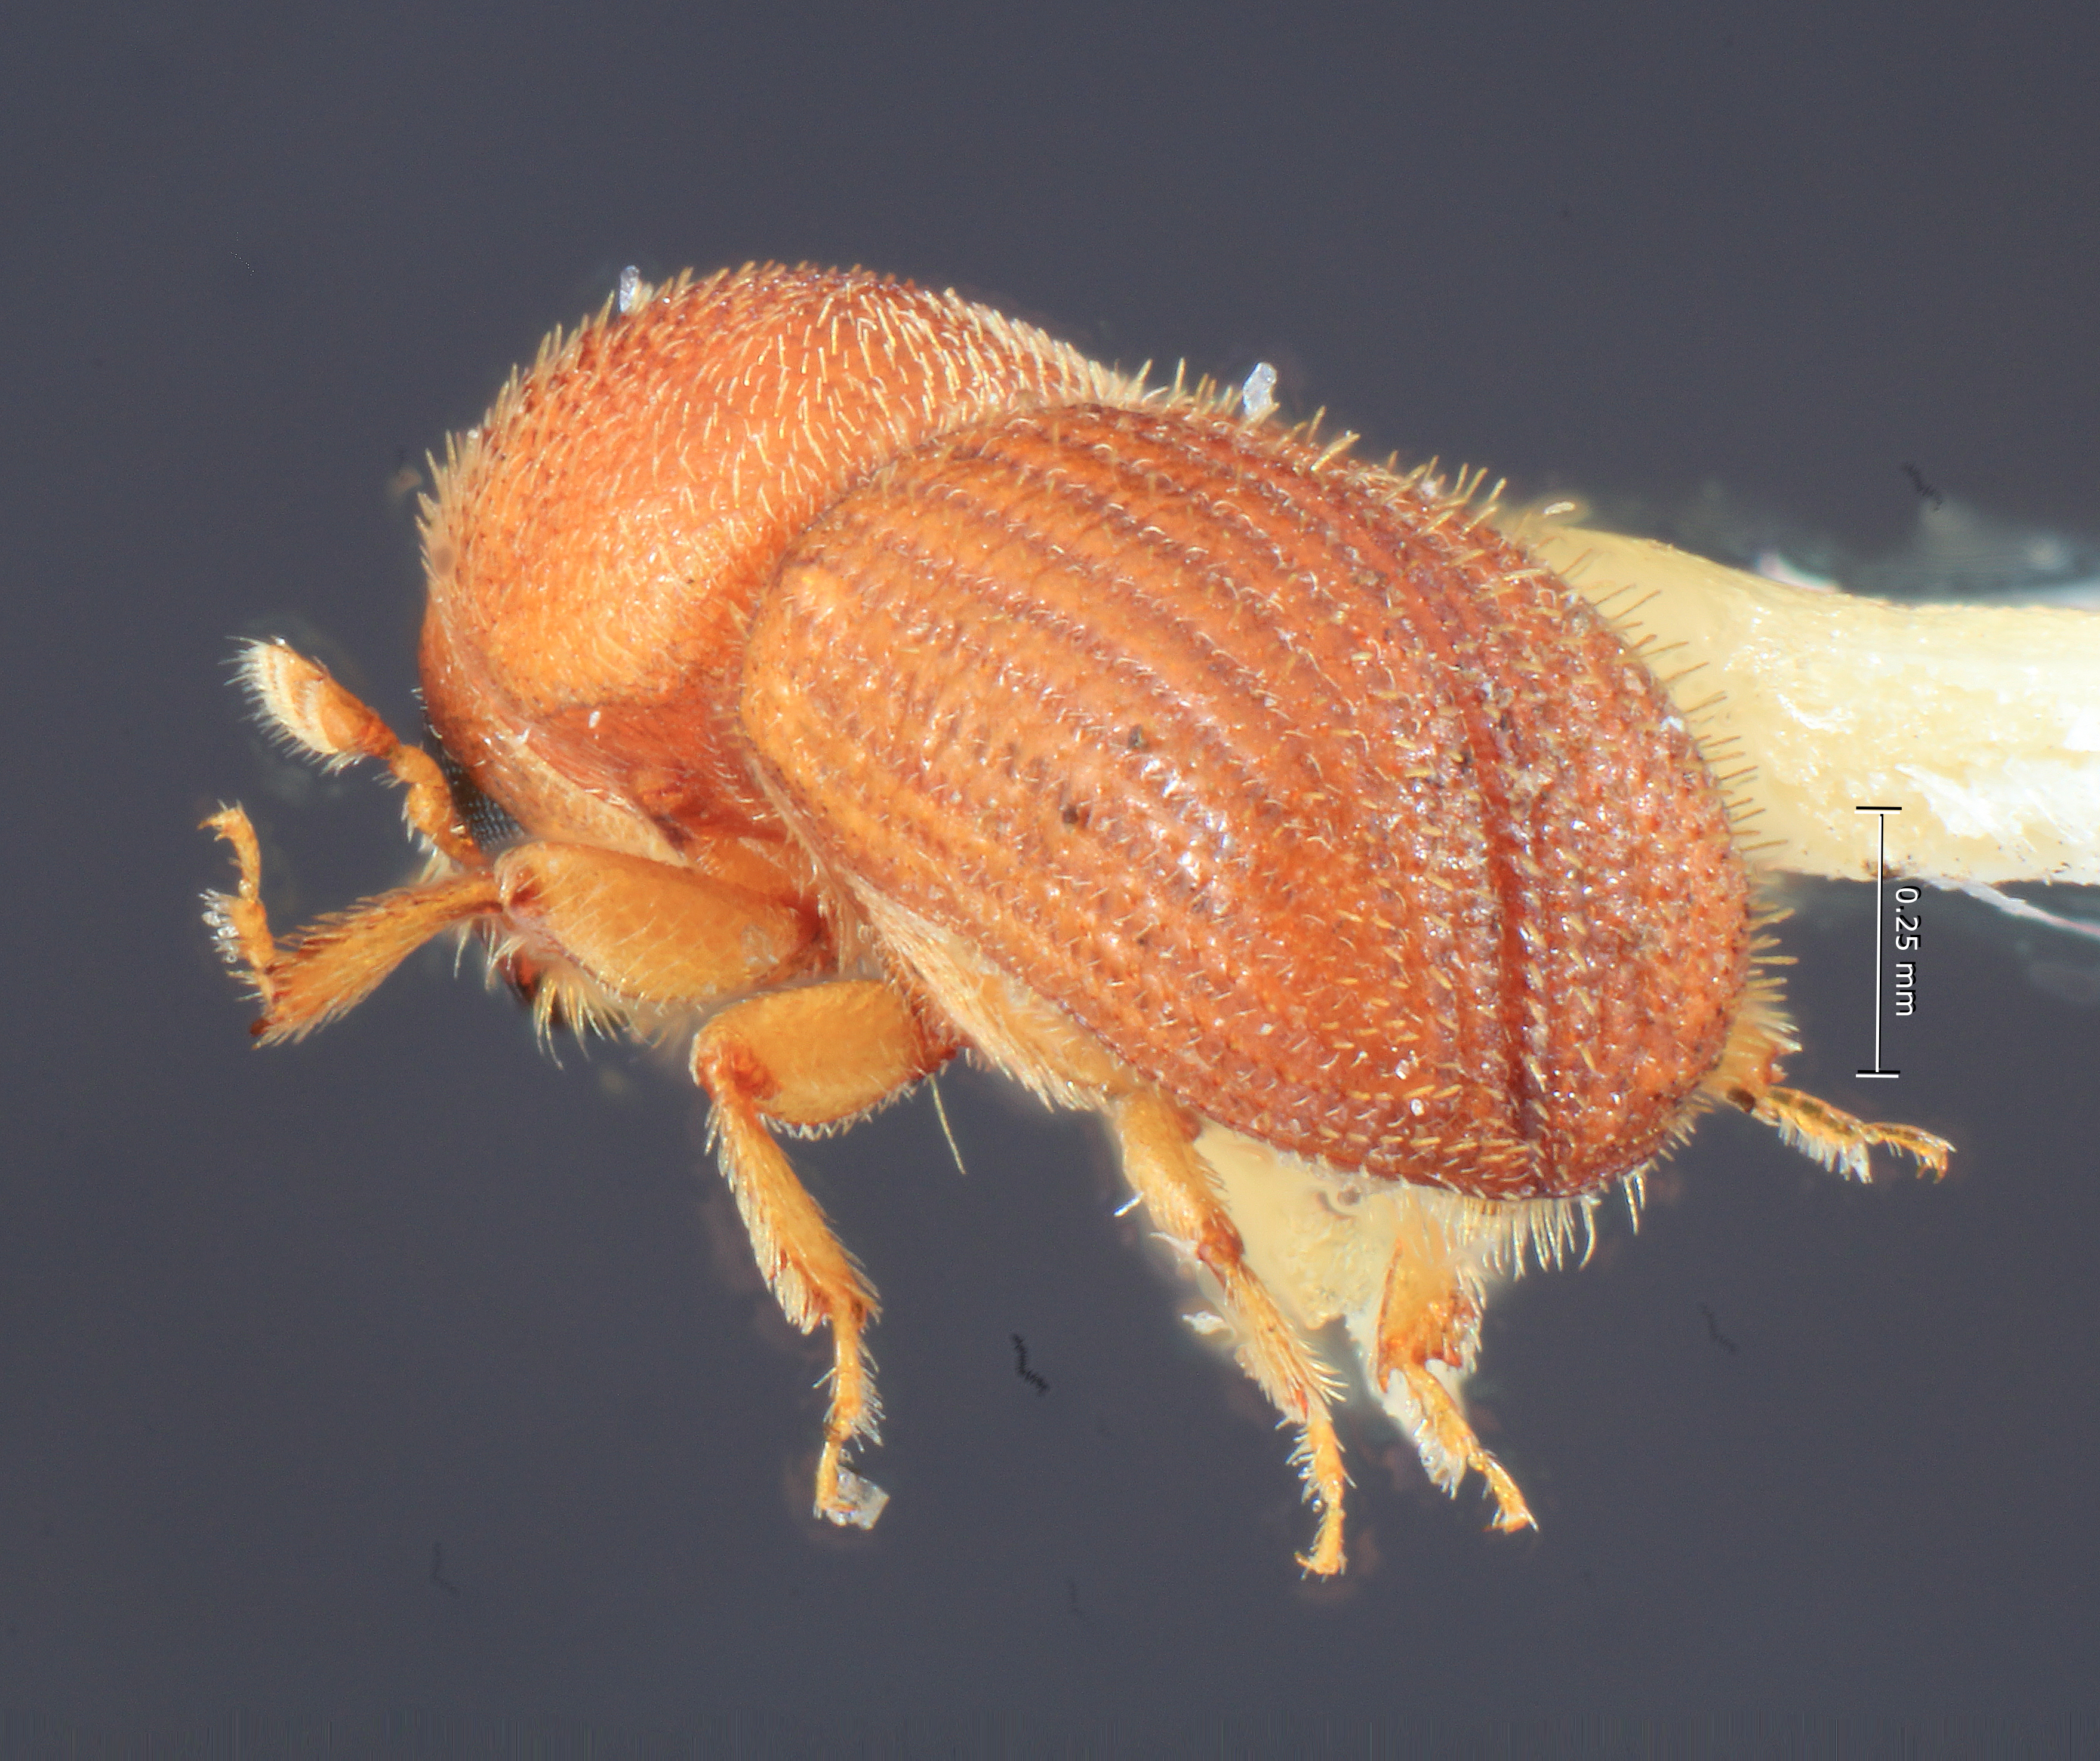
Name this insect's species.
Dendroterus sallaei
